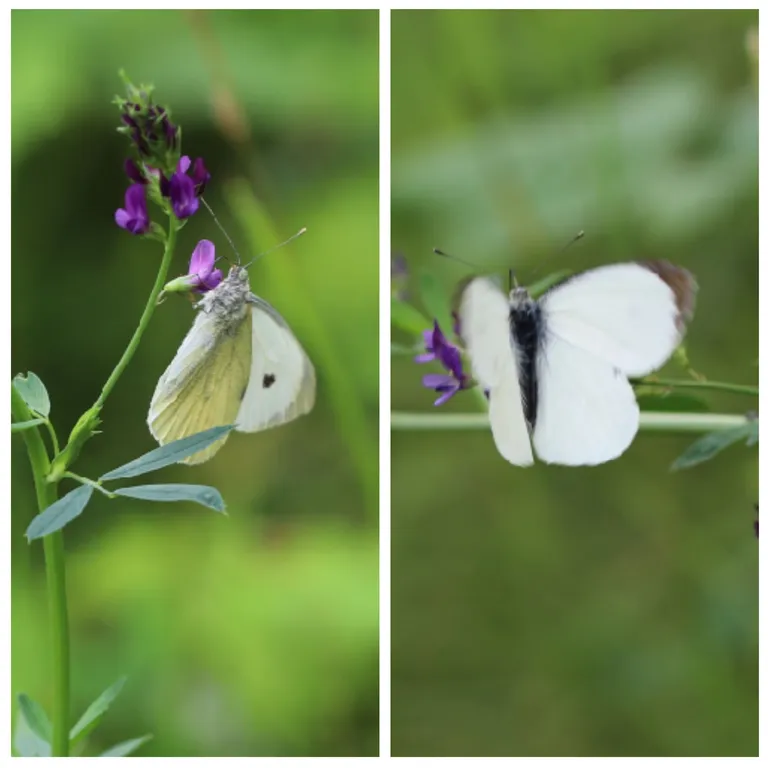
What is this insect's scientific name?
Pieris brassicae
